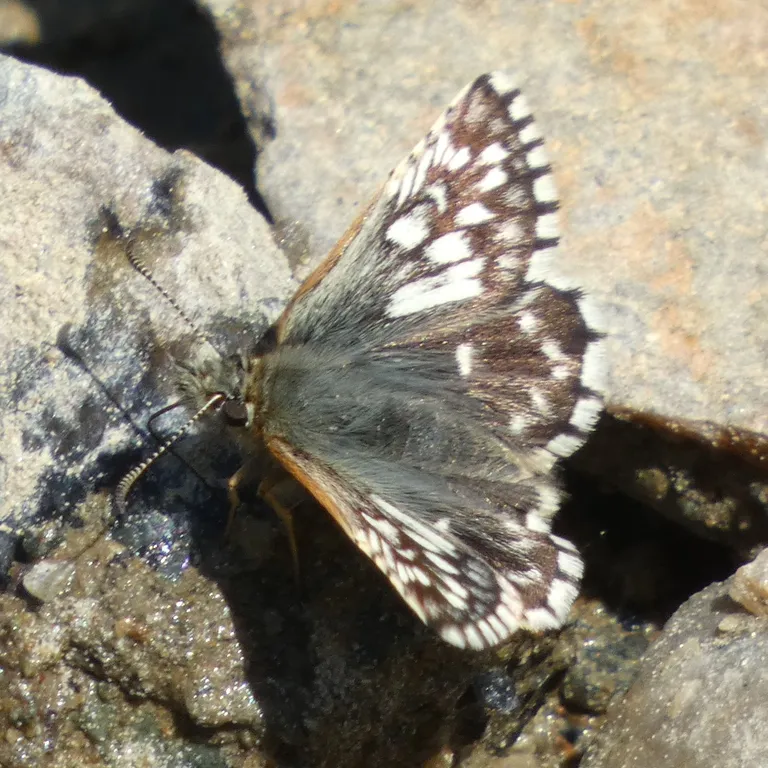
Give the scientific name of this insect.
Pyrgus malvae
